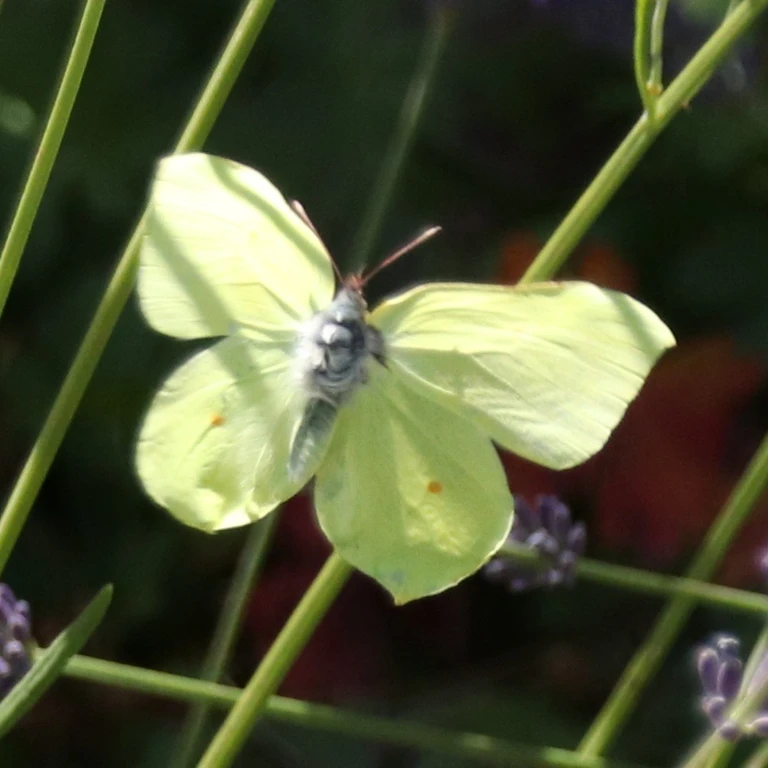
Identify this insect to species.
Gonepteryx rhamni
